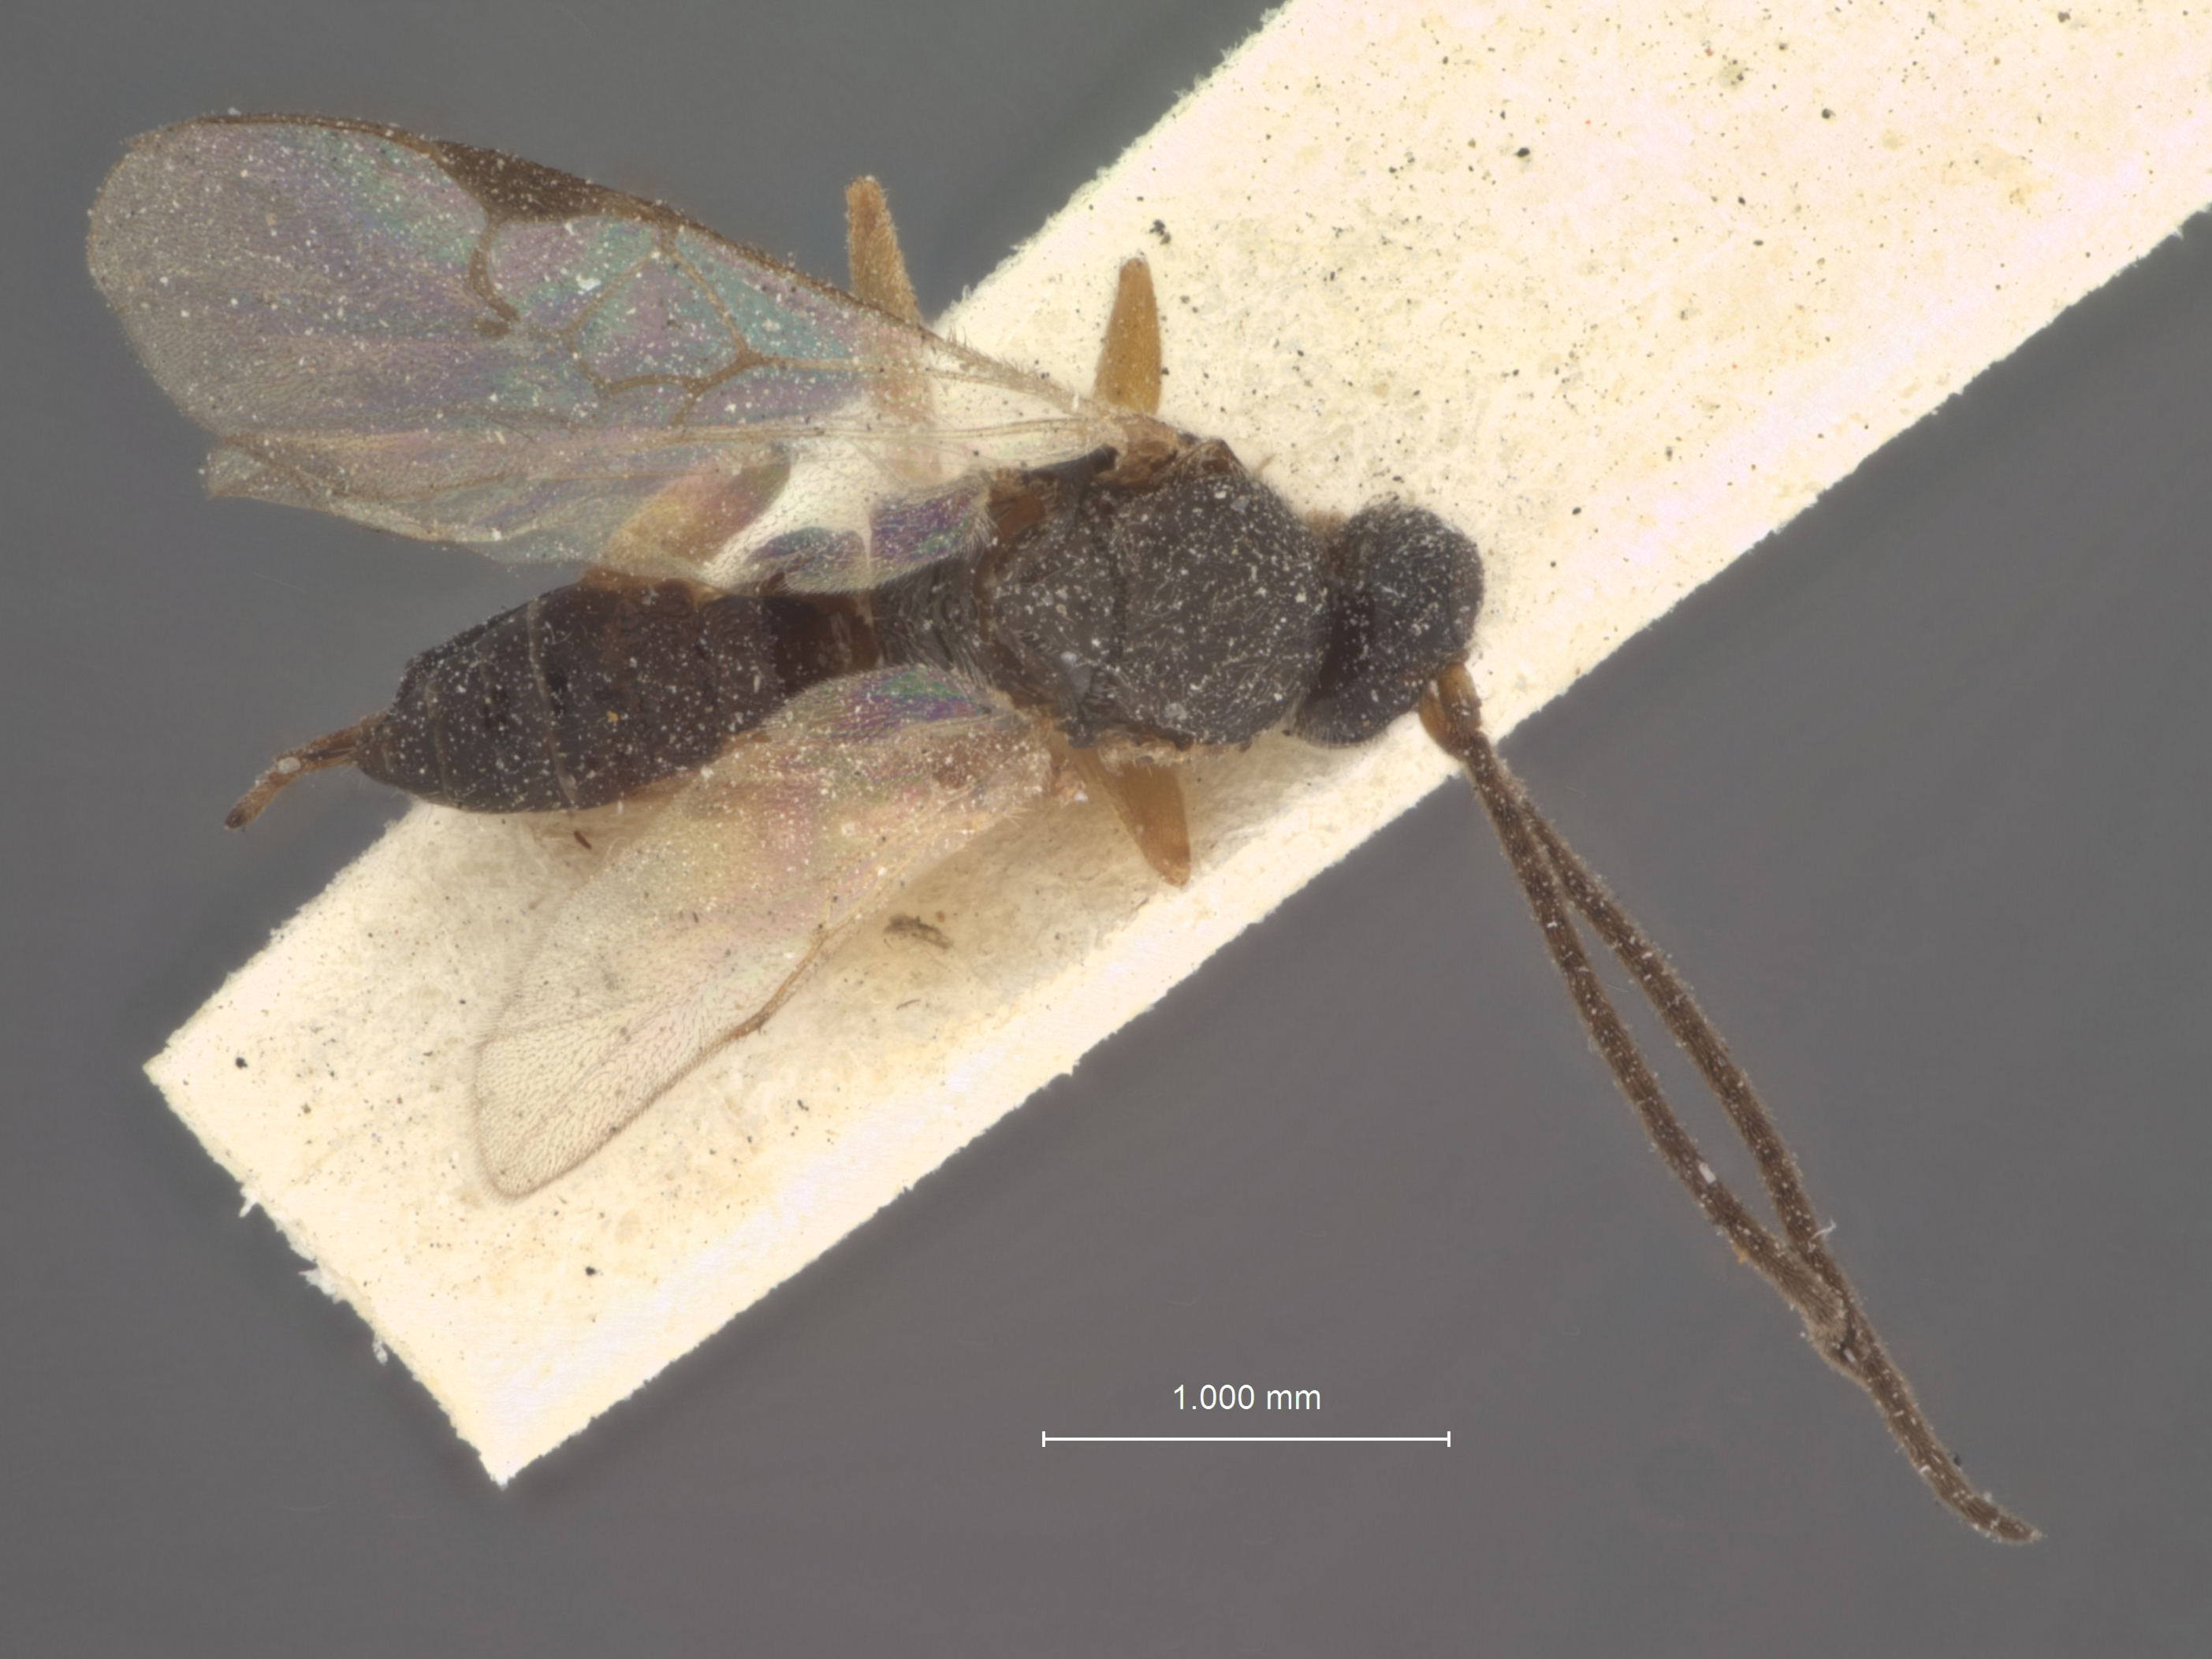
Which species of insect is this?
Apanteles augustus
